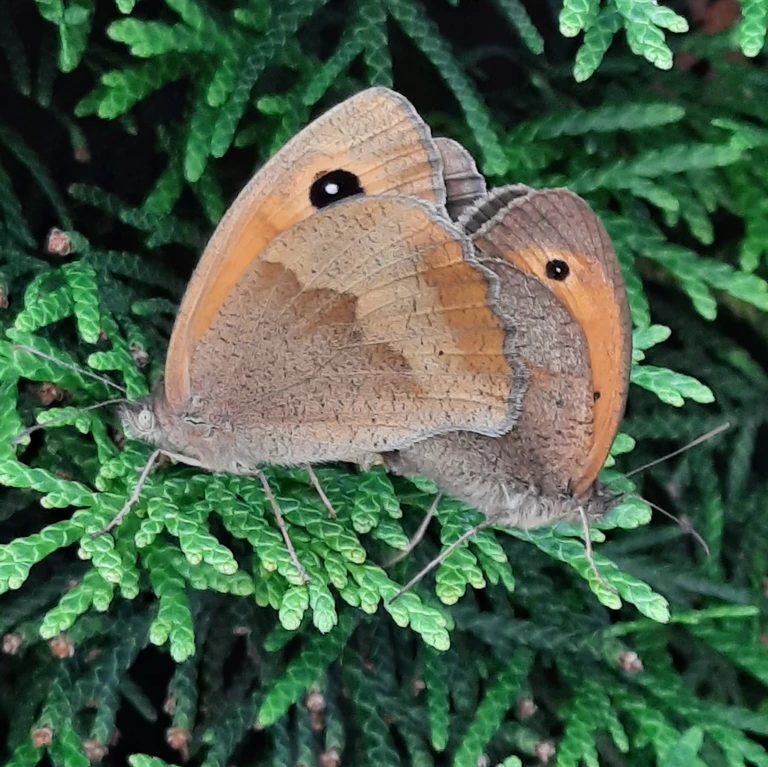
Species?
Maniola jurtina
